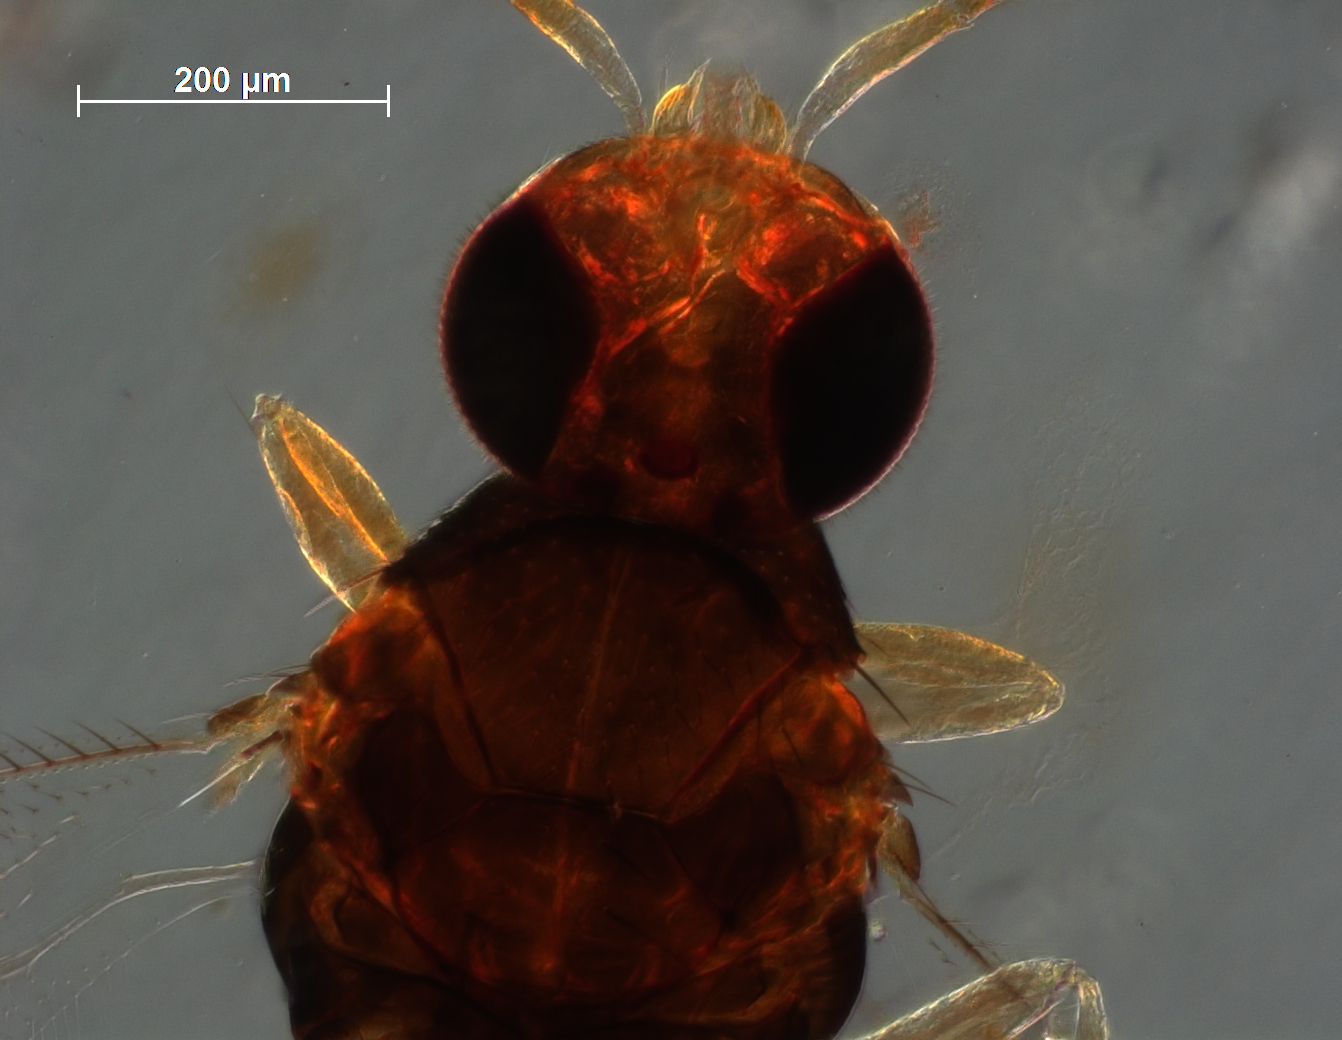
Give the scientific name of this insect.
Coccophagus margaritatus
